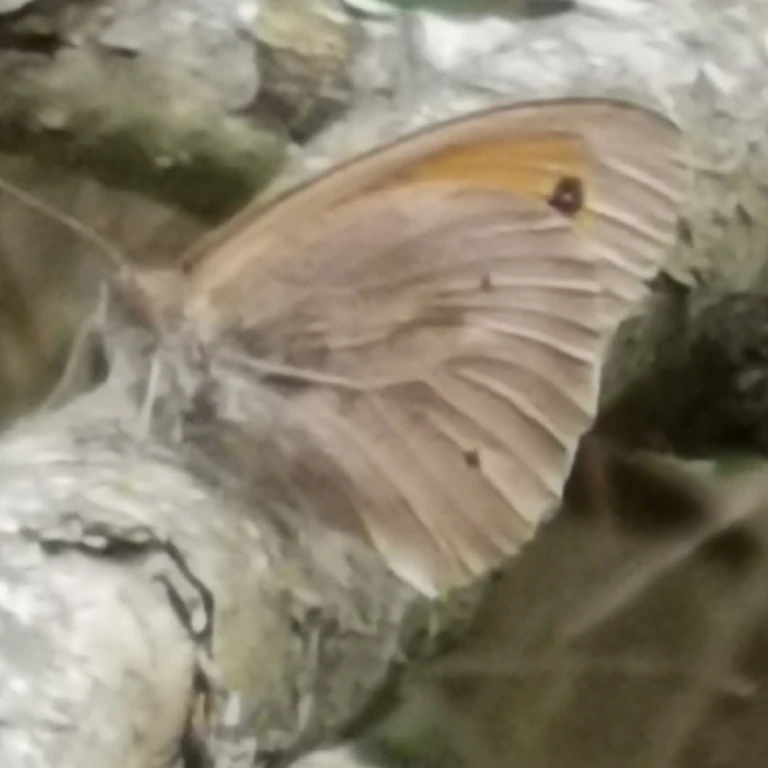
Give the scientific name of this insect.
Maniola jurtina
